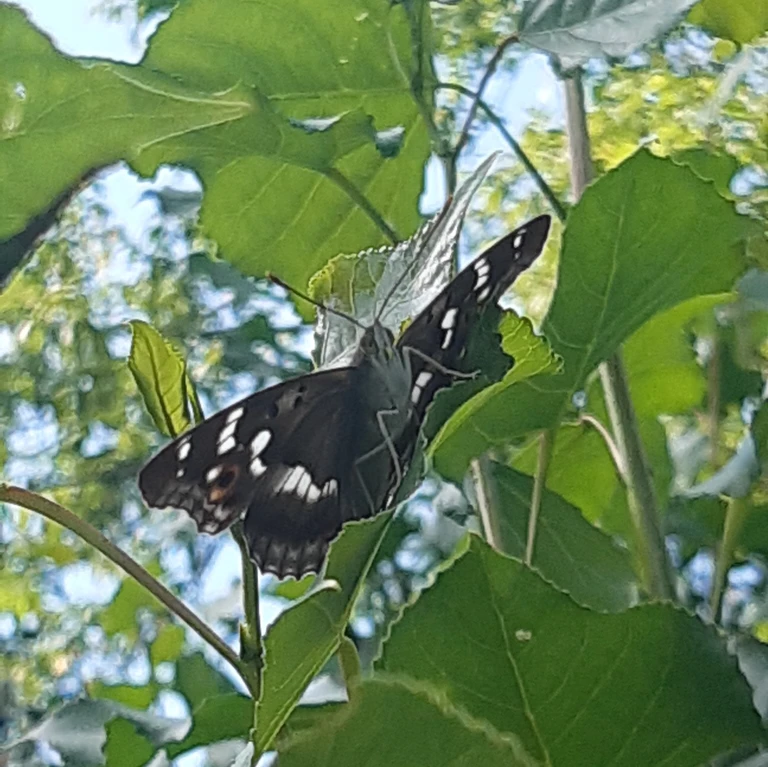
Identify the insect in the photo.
Apatura ilia
